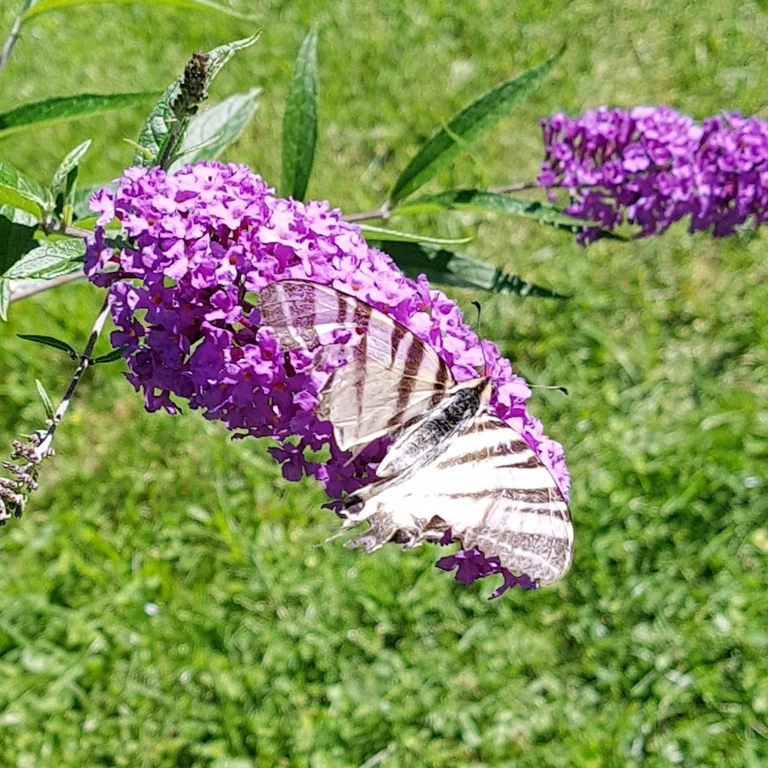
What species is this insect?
Iphiclides podalirius
